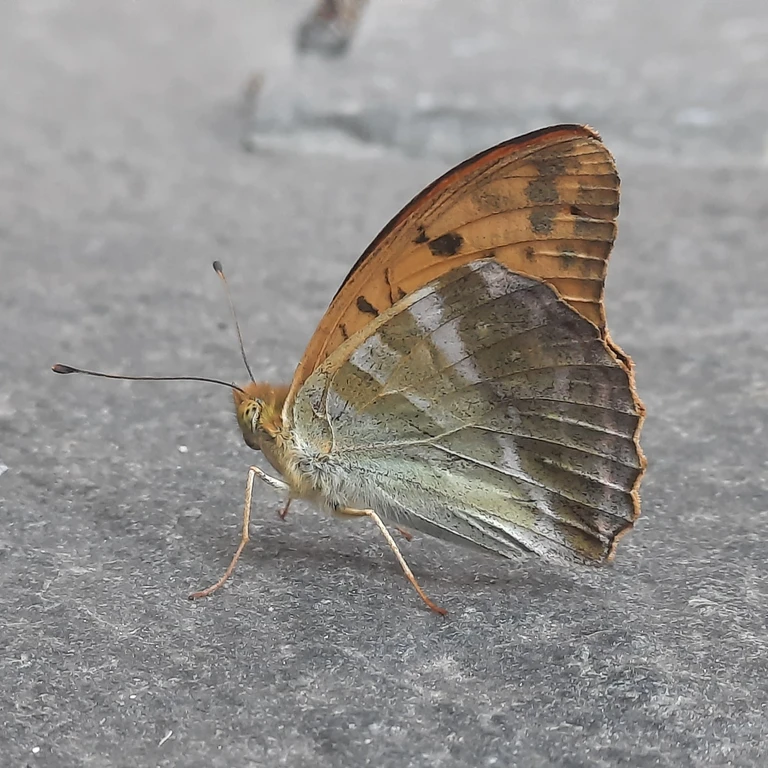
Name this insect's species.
Argynnis paphia
